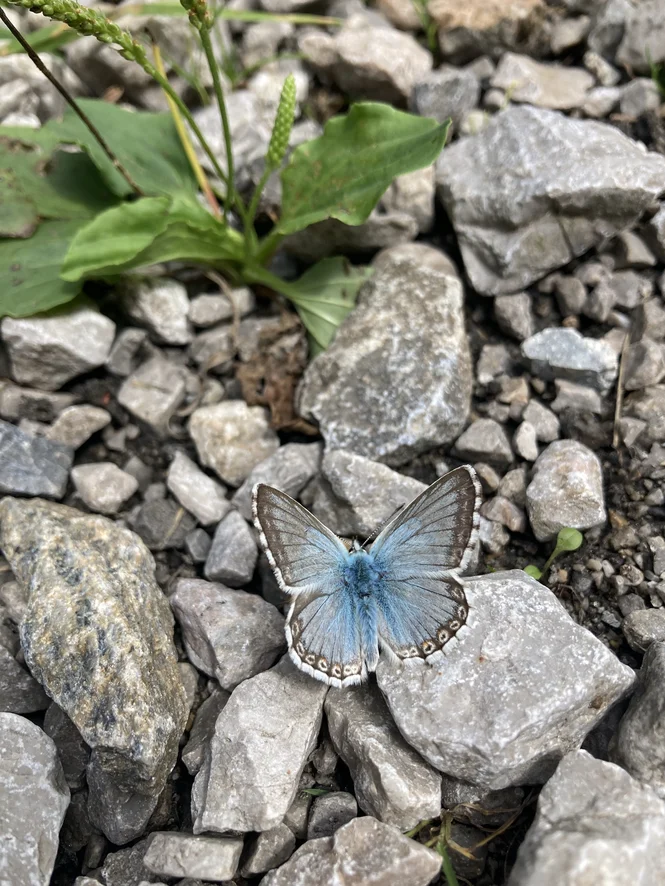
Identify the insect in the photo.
Lysandra coridon
